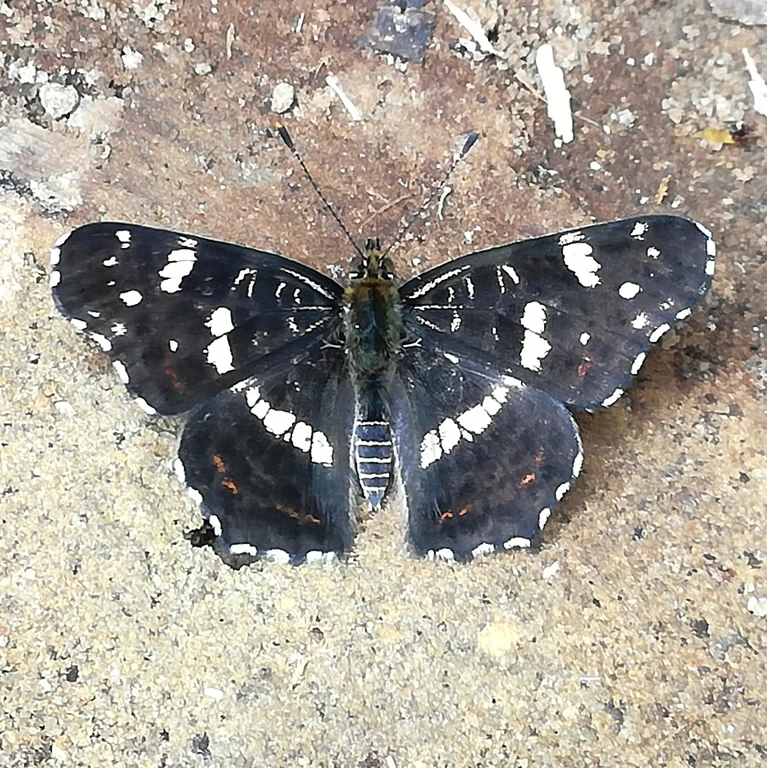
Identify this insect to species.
Araschnia levana
